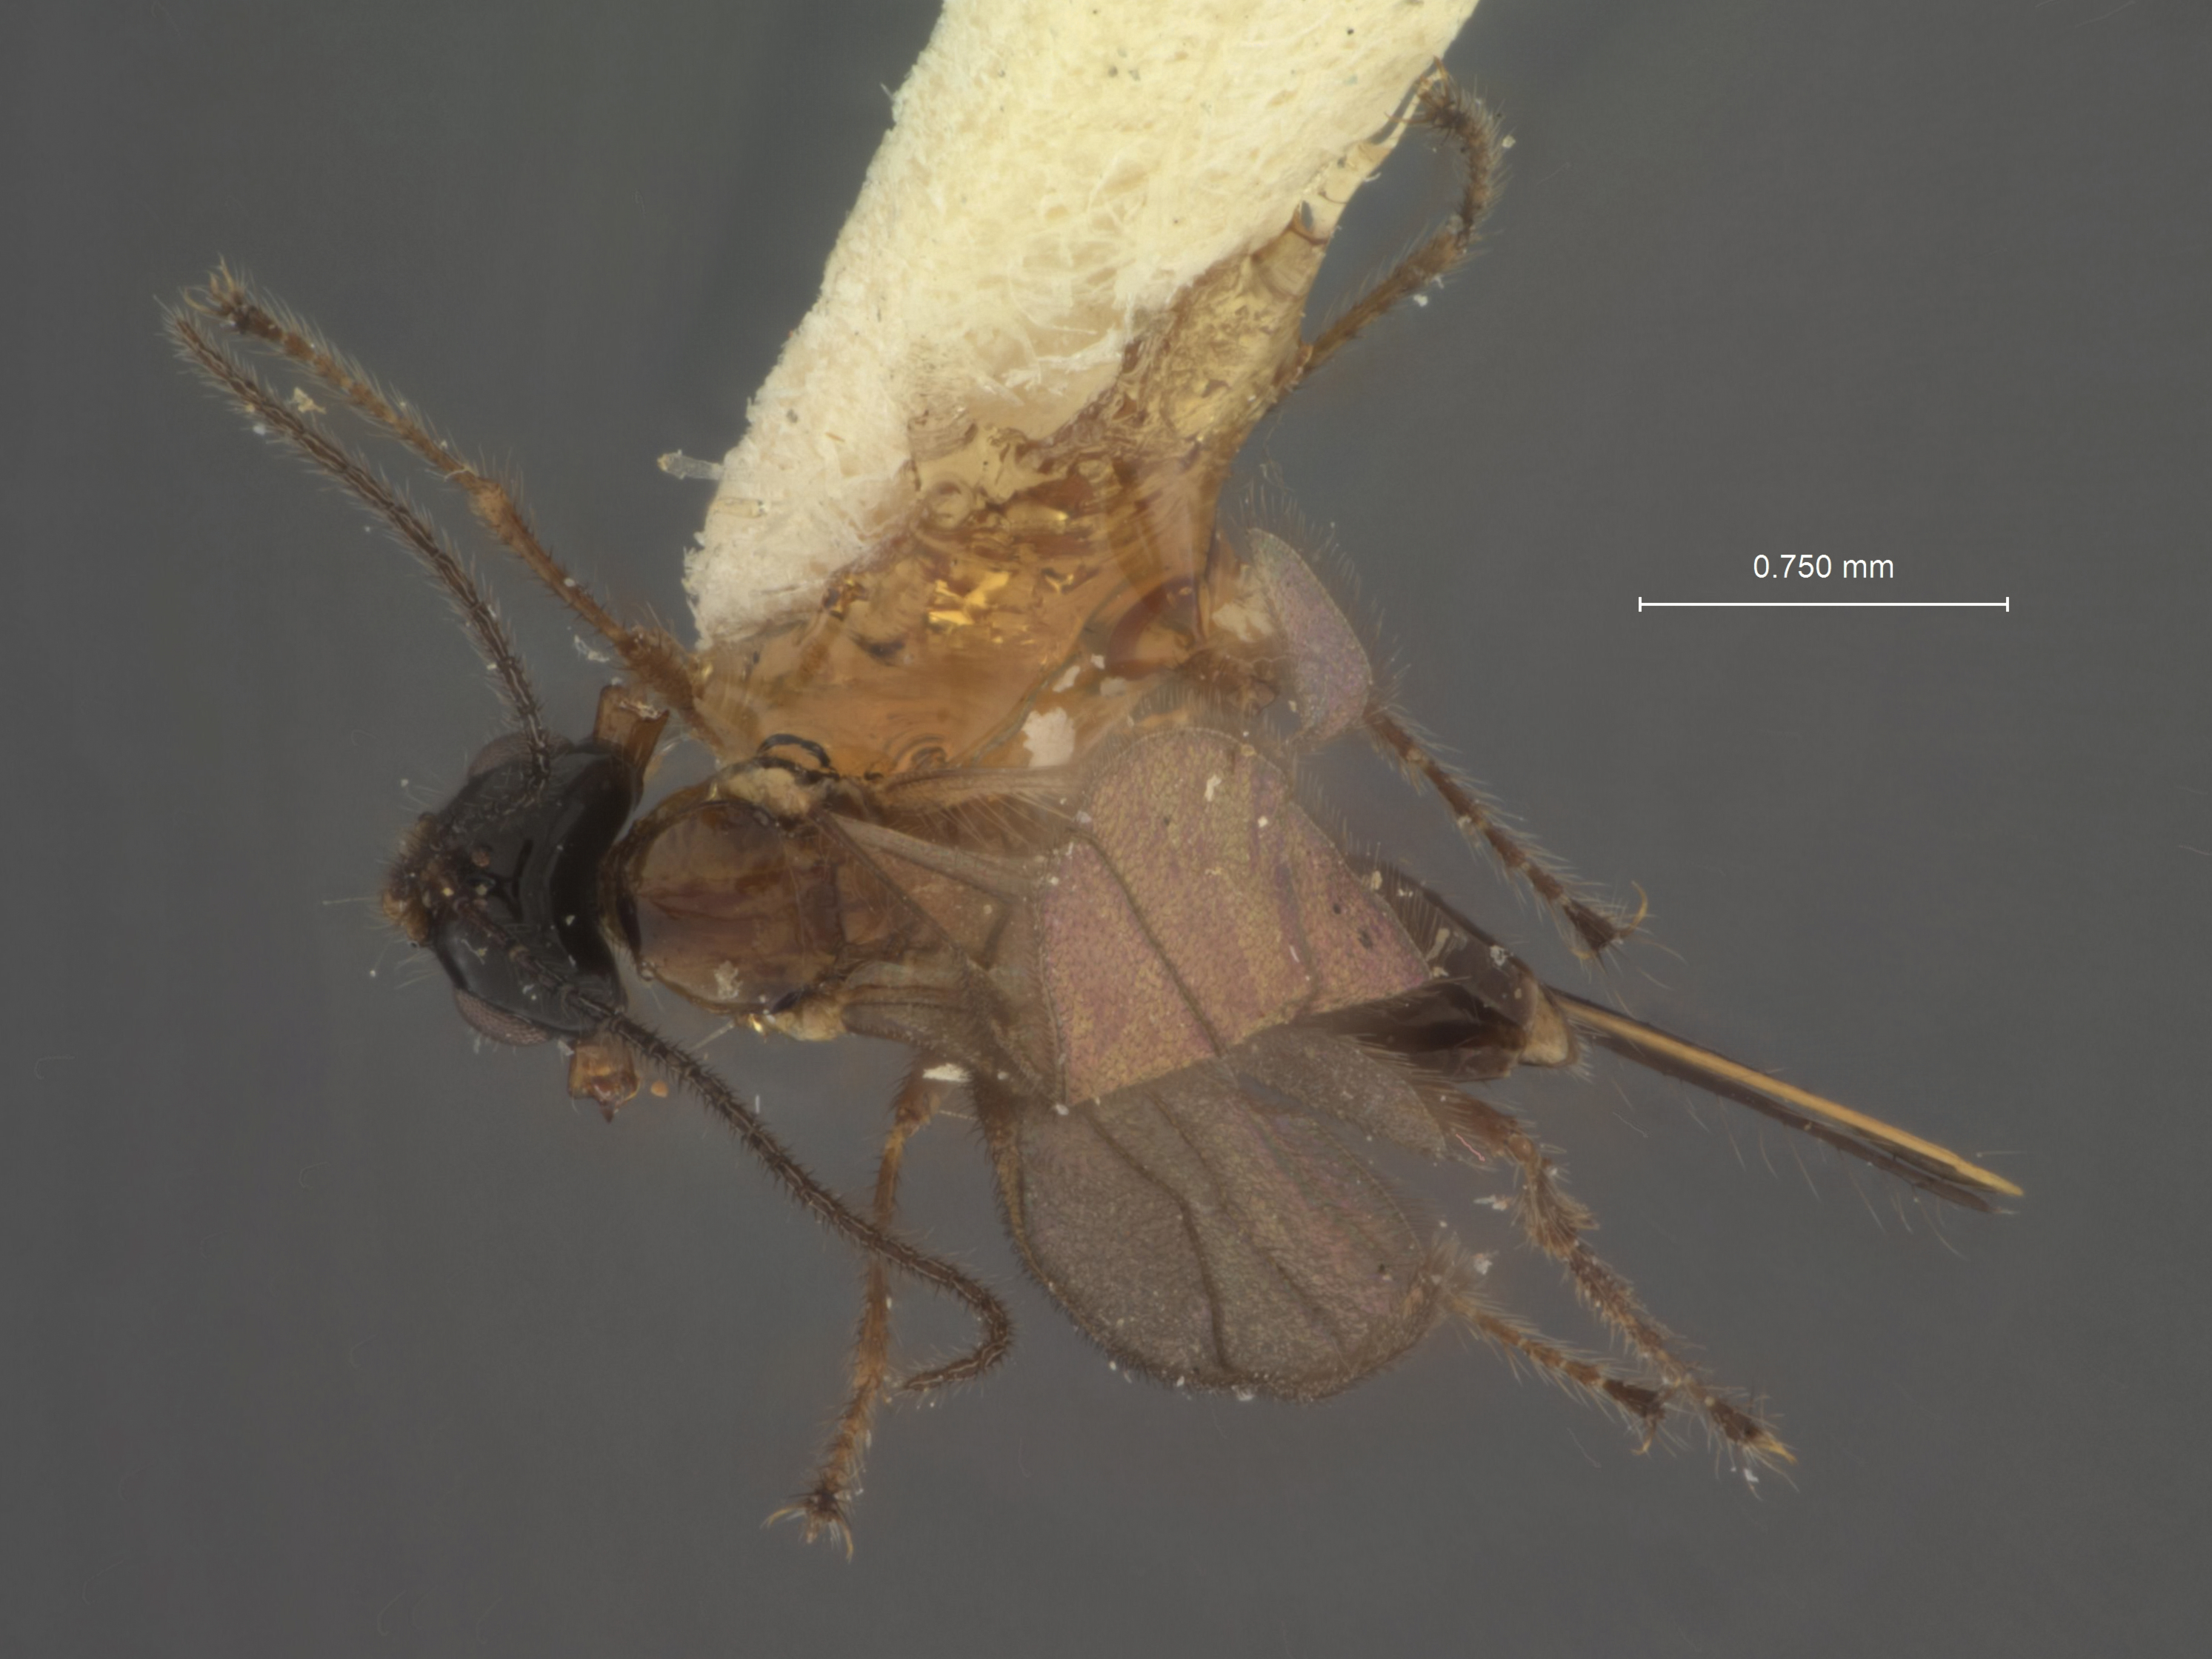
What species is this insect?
Aphaereta subtropicalis
